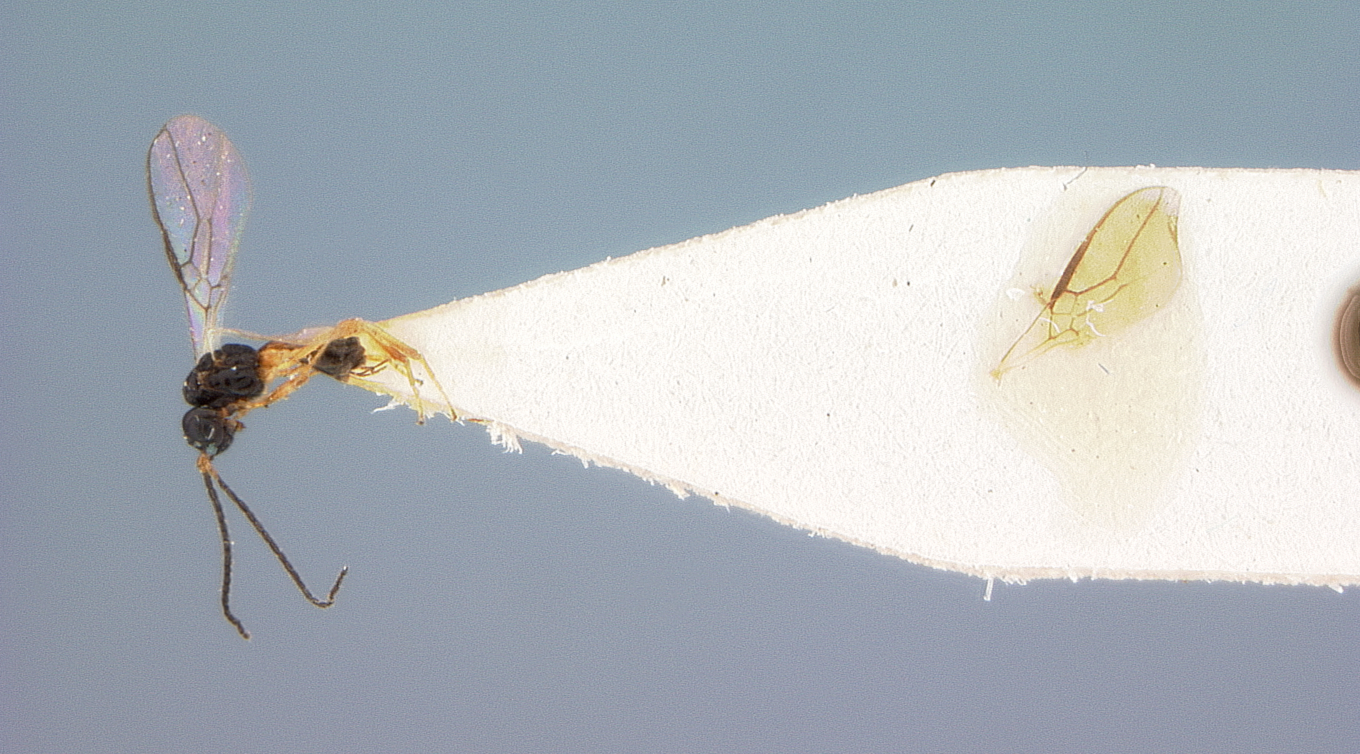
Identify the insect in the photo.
Aspilota terryvillensis
